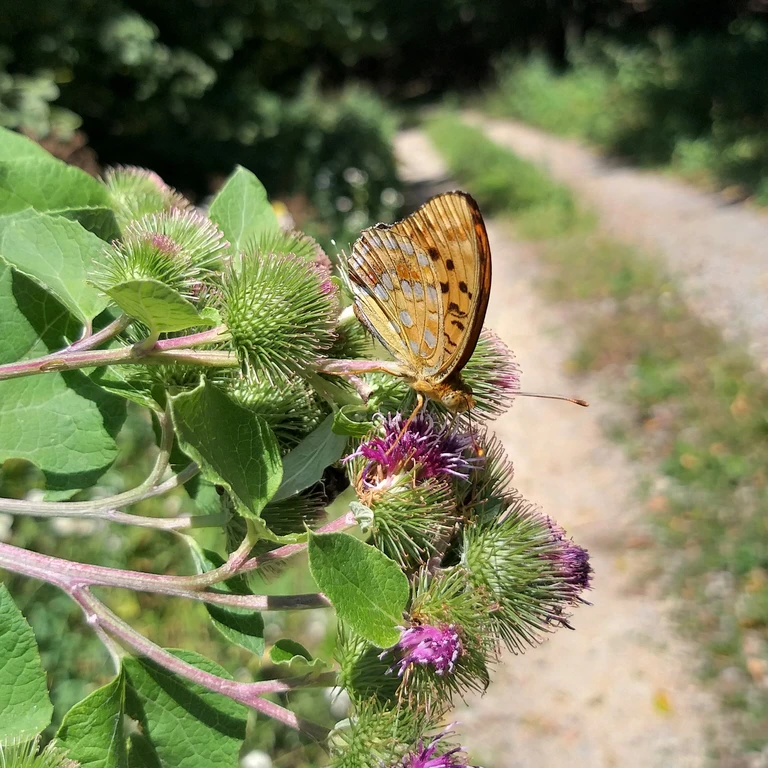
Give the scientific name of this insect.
Fabriciana adippe
